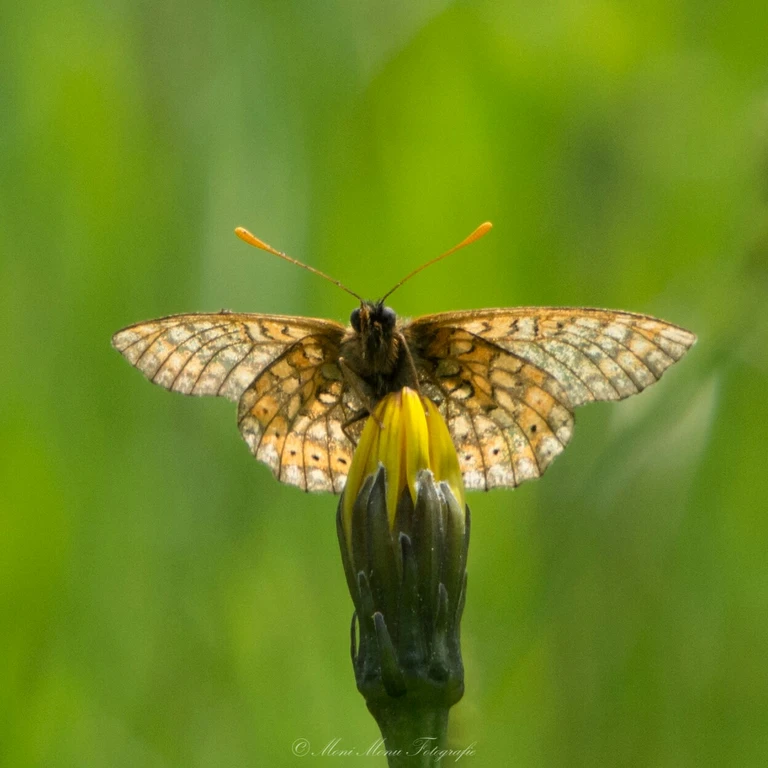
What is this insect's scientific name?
Euphydryas aurinia
